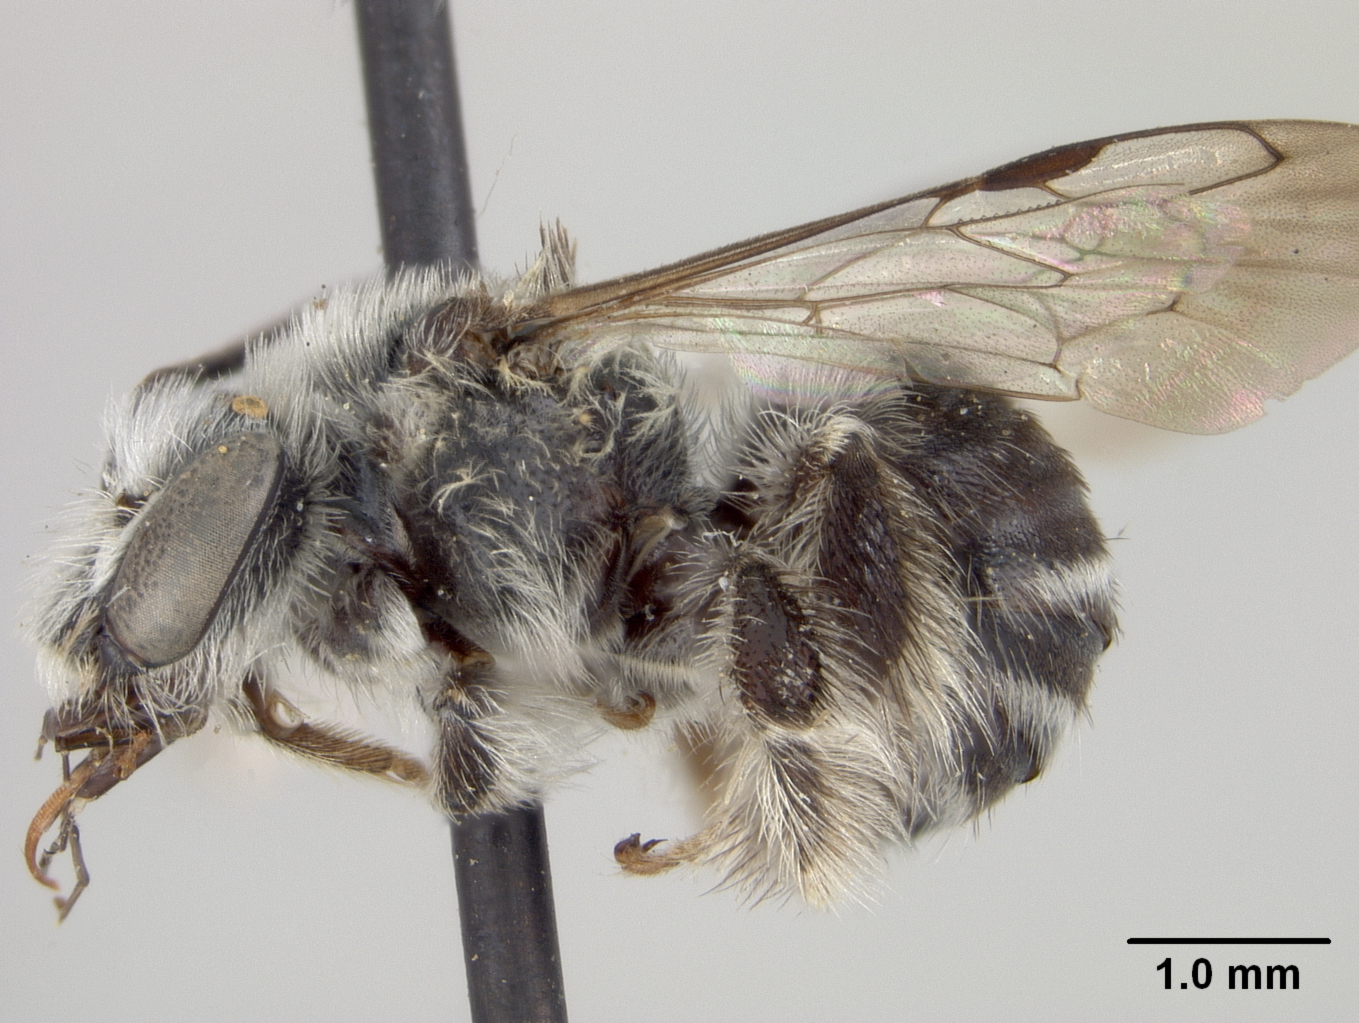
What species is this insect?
Exomalopsis morelosensis
